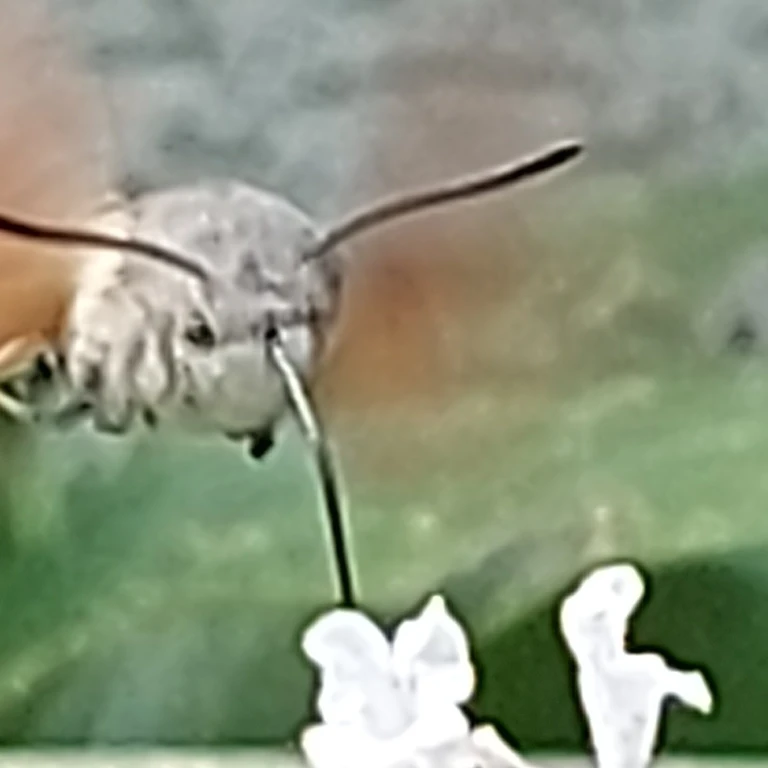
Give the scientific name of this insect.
Macroglossum stellatarum
